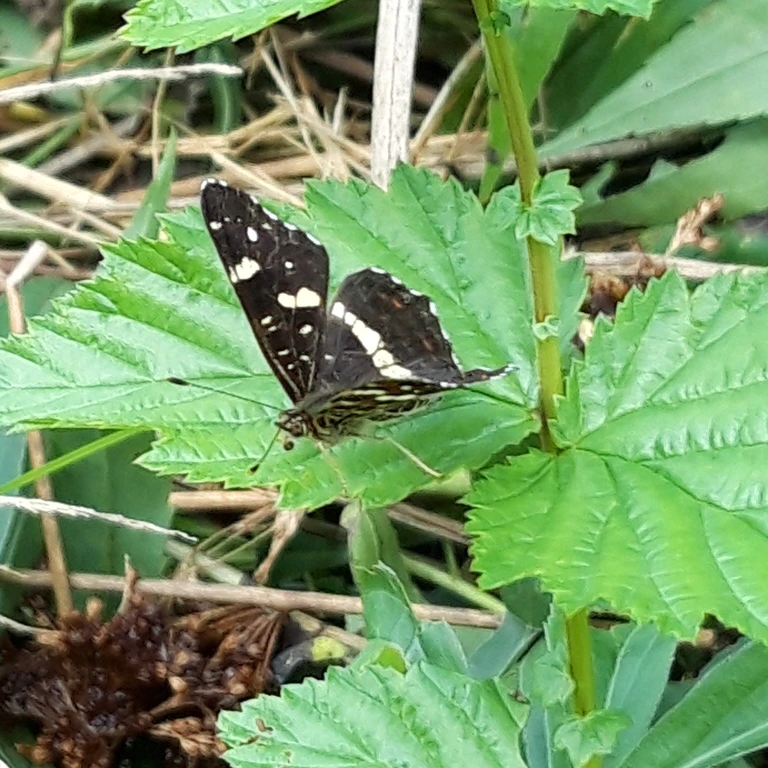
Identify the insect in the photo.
Araschnia levana
